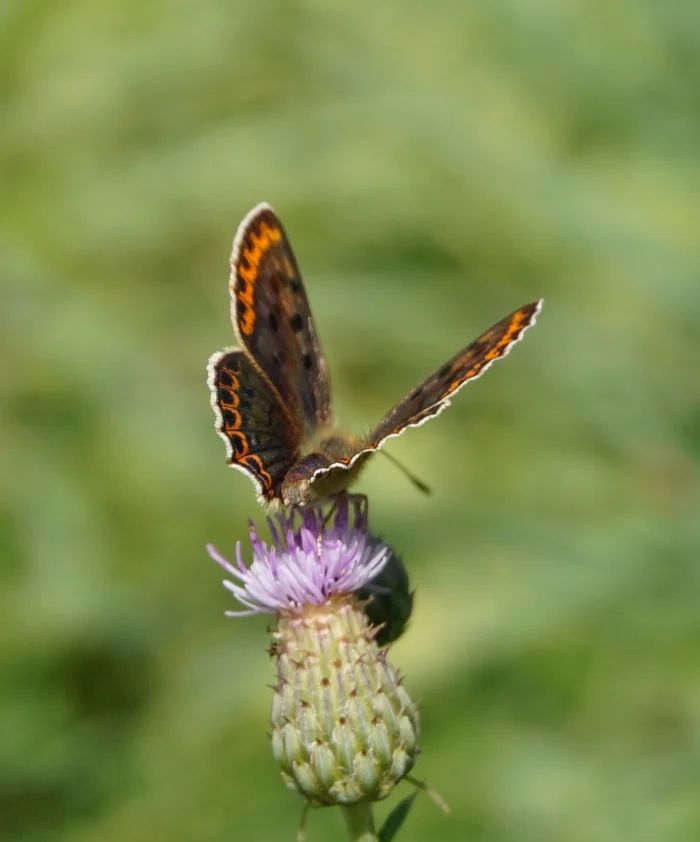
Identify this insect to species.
Lycaena tityrus (also Loweia tityrus)
